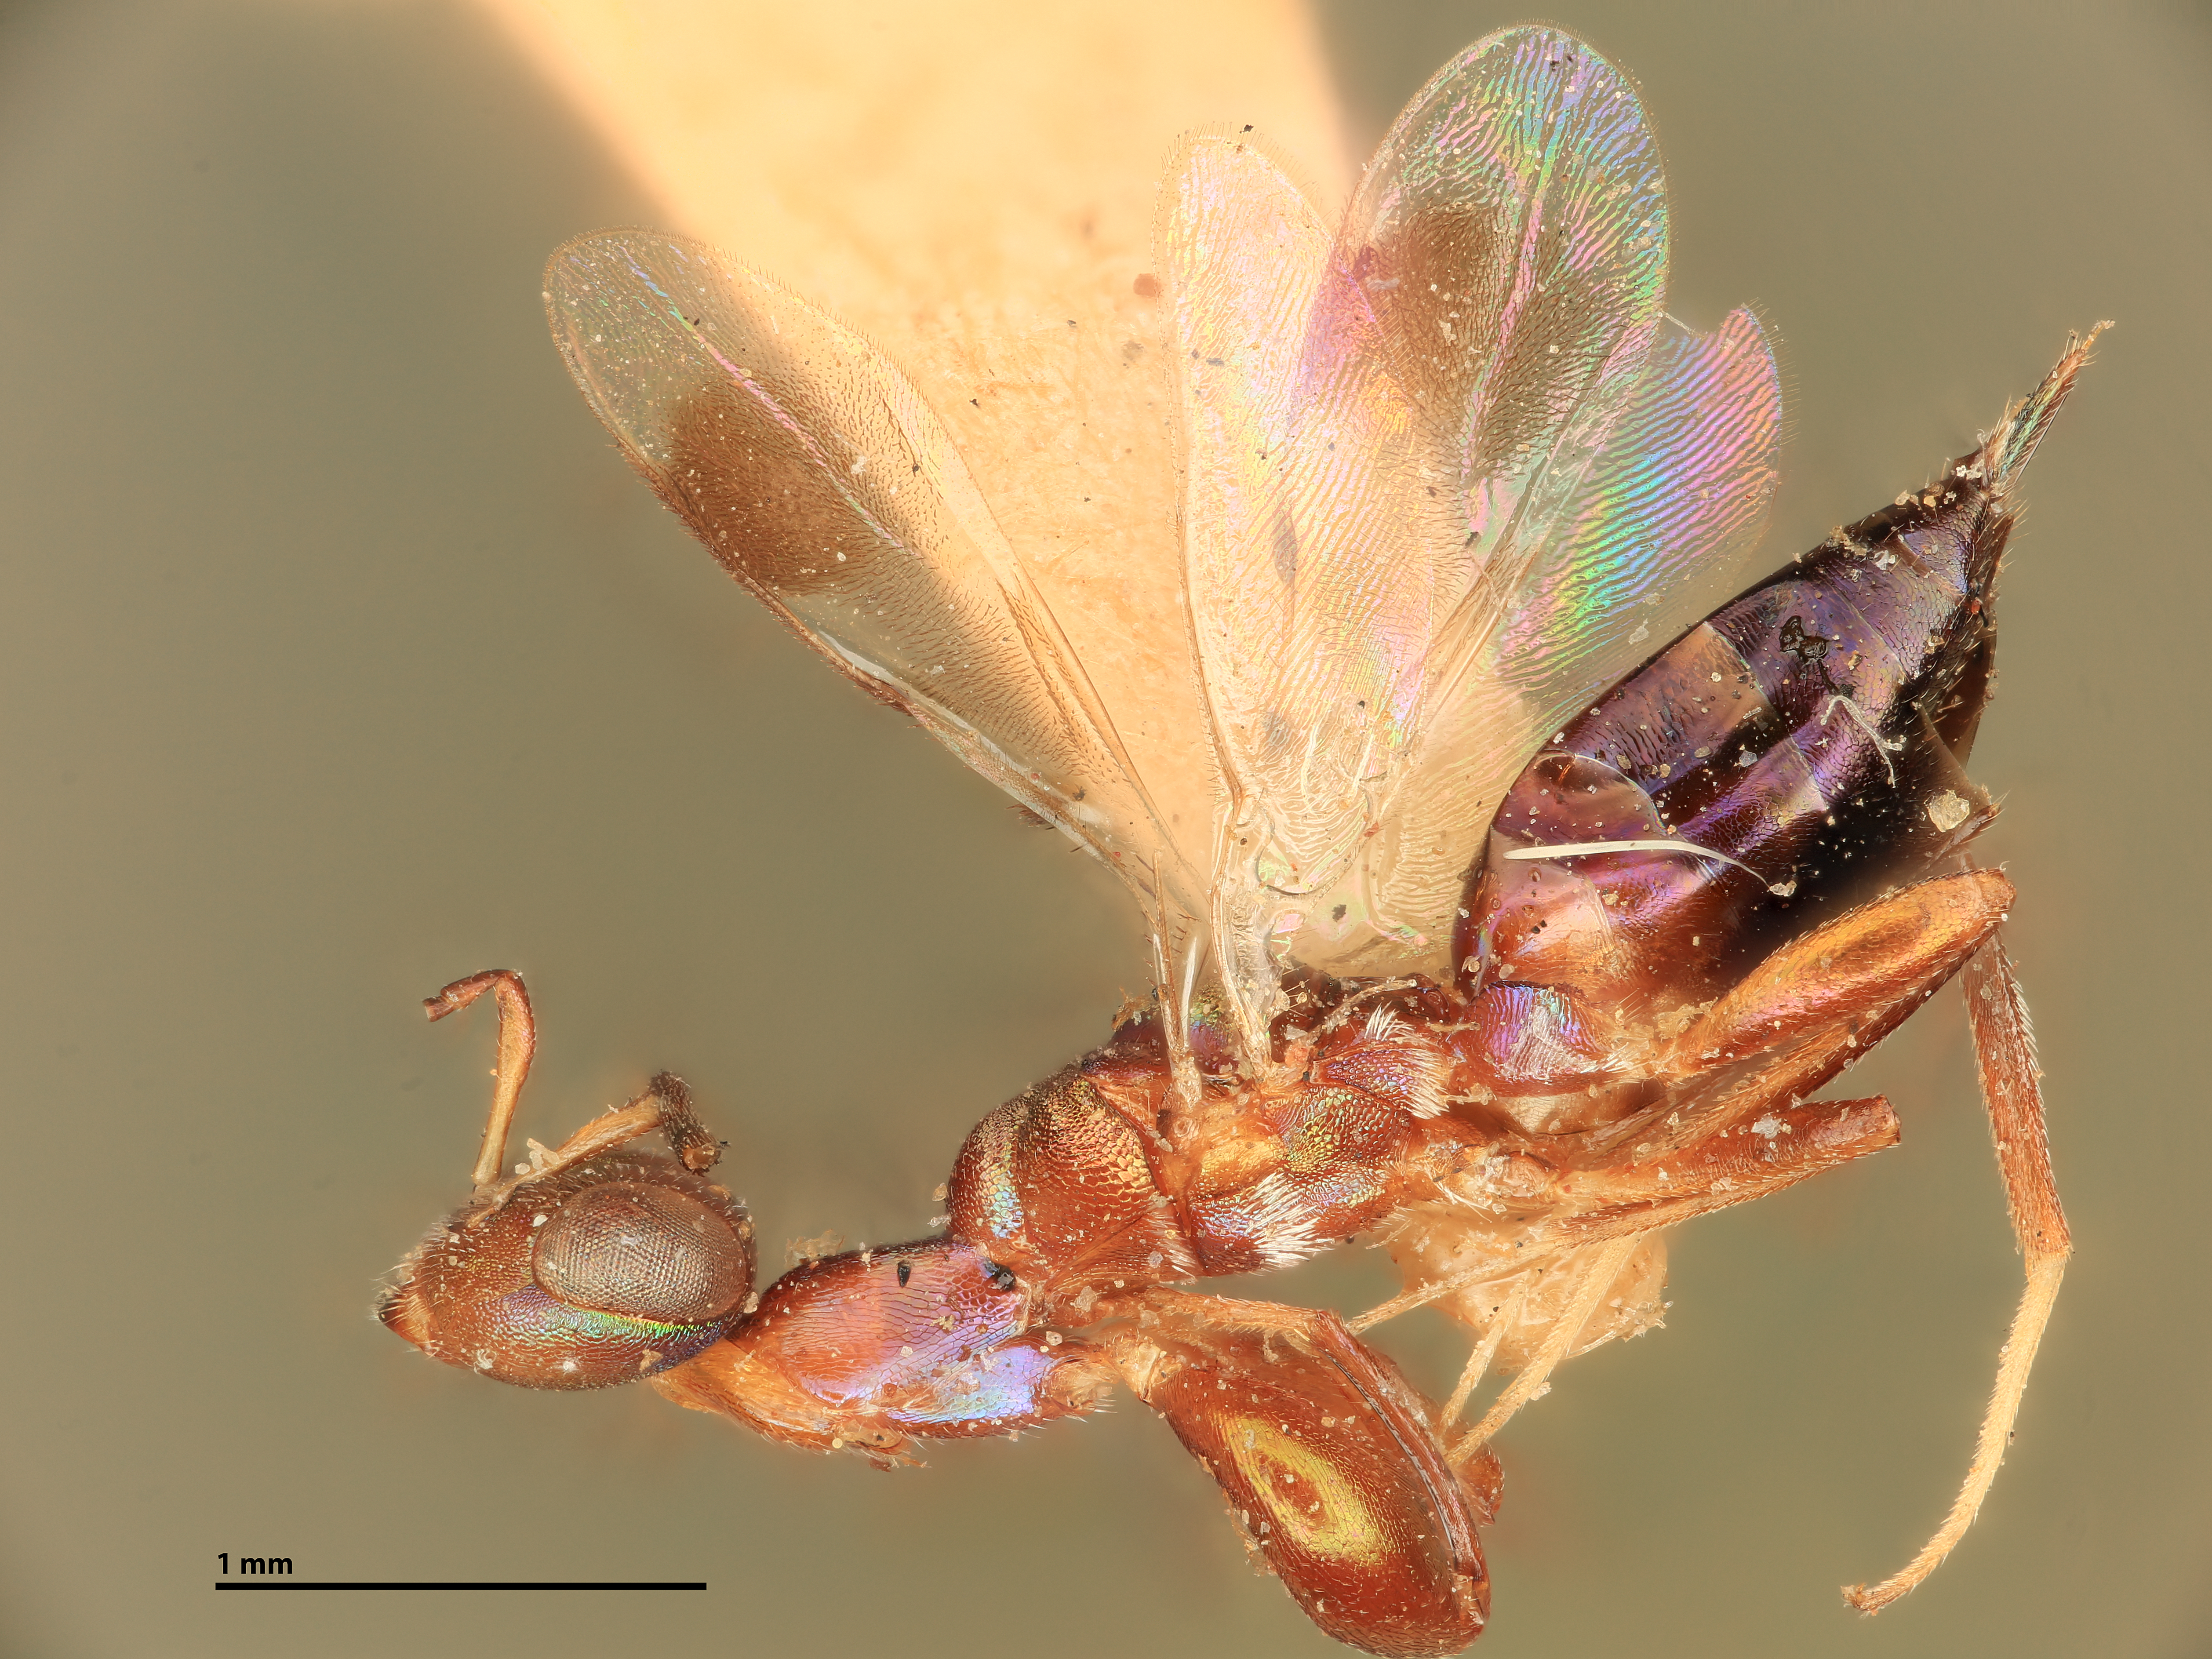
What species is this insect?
Heydenia unica
